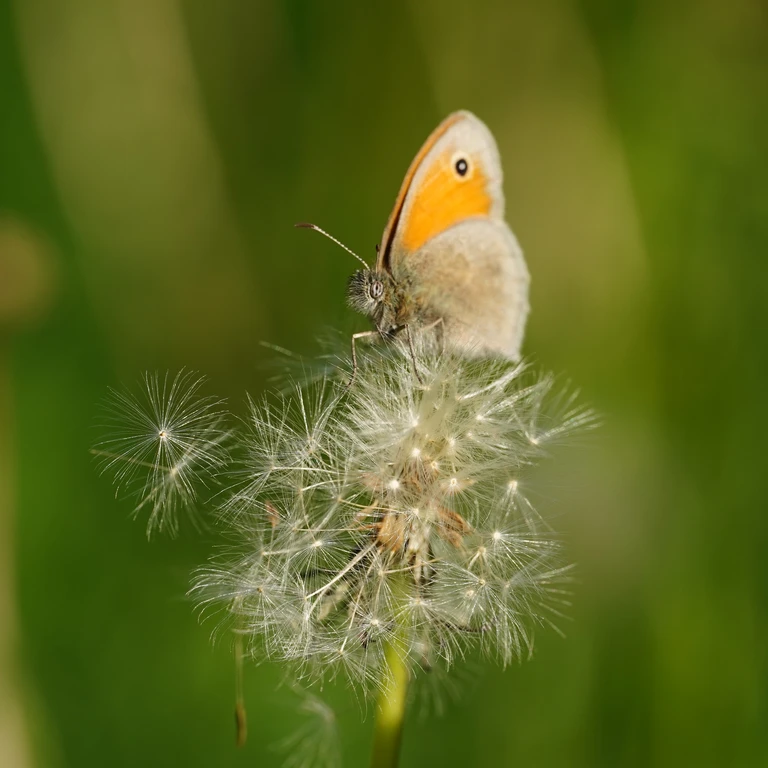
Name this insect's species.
Coenonympha pamphilus
